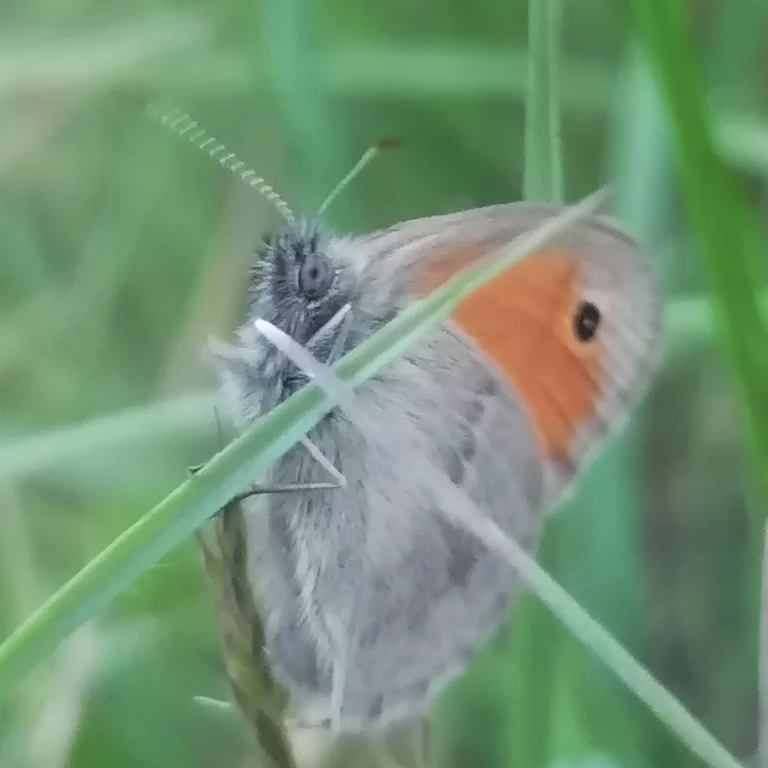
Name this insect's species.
Coenonympha pamphilus
